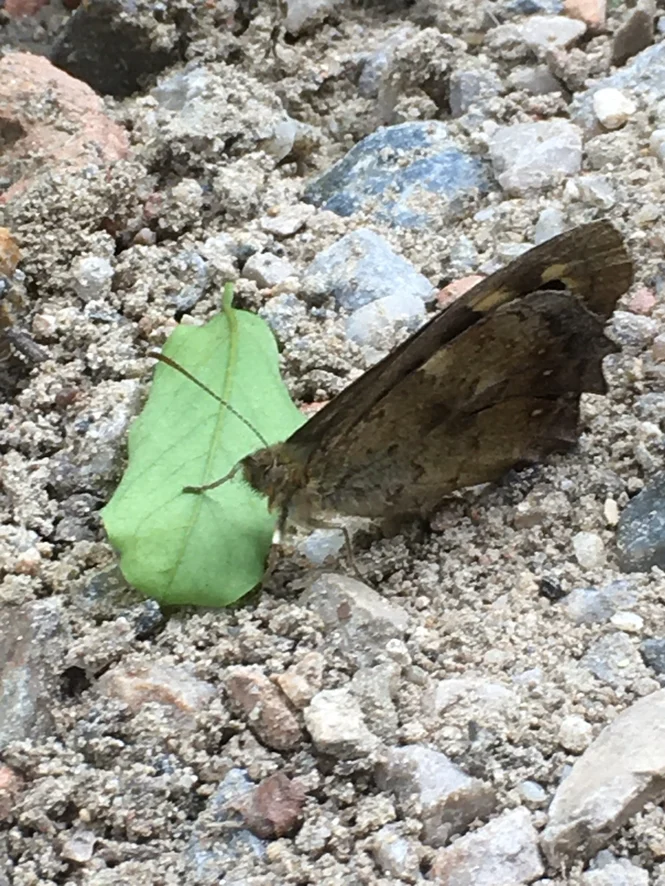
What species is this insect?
Pararge aegeria
